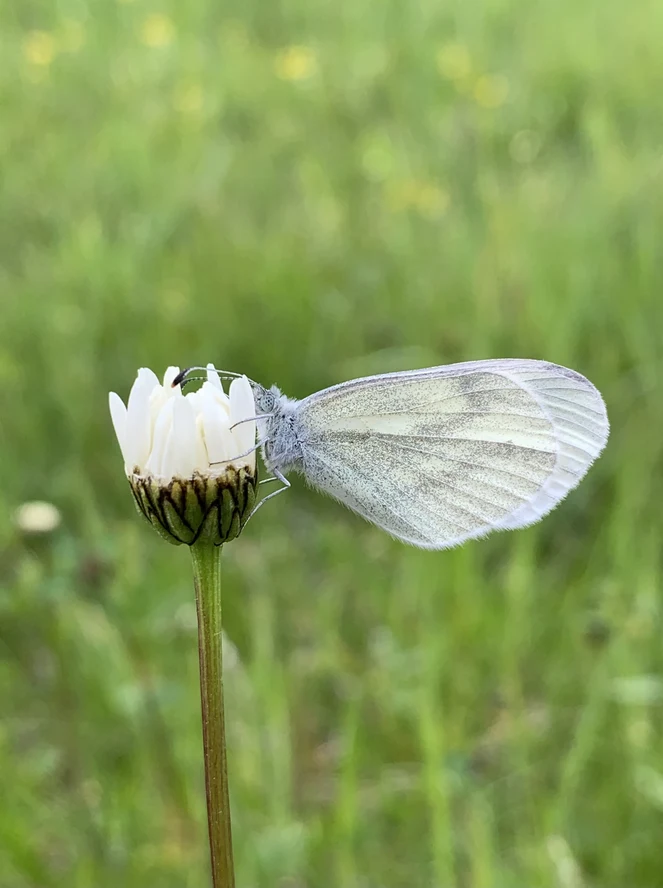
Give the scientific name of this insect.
Leptidea sinapis/juvernica
